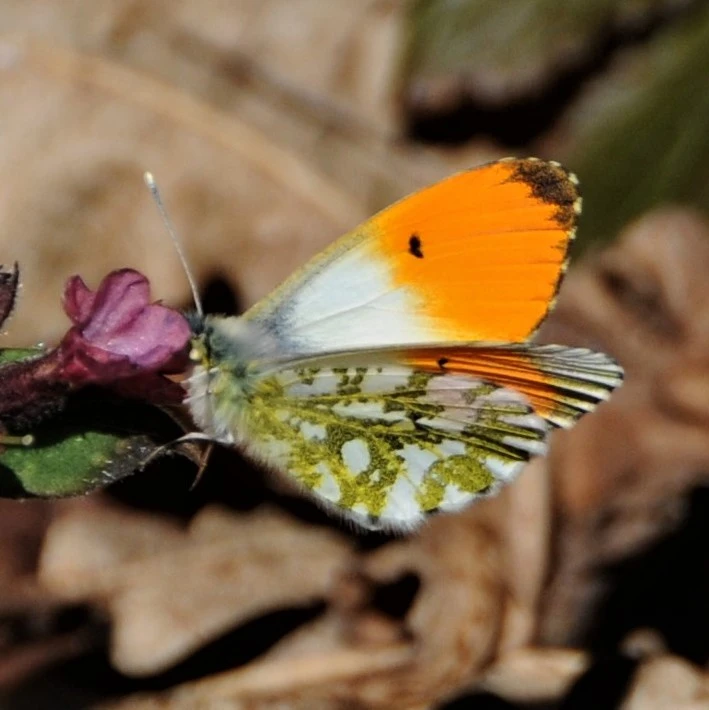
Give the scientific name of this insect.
Anthocharis cardamines
